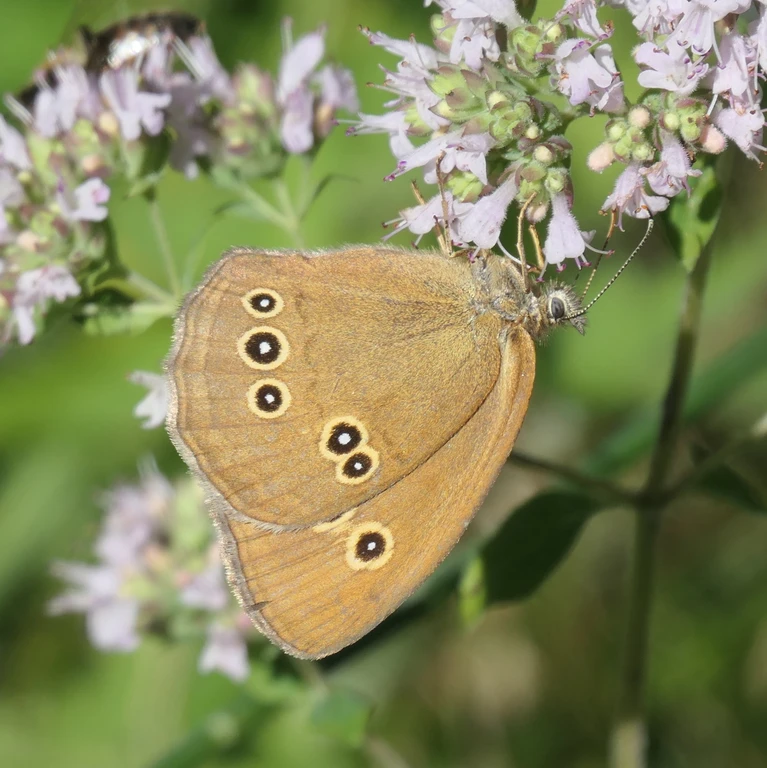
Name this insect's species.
Aphantopus hyperantus
